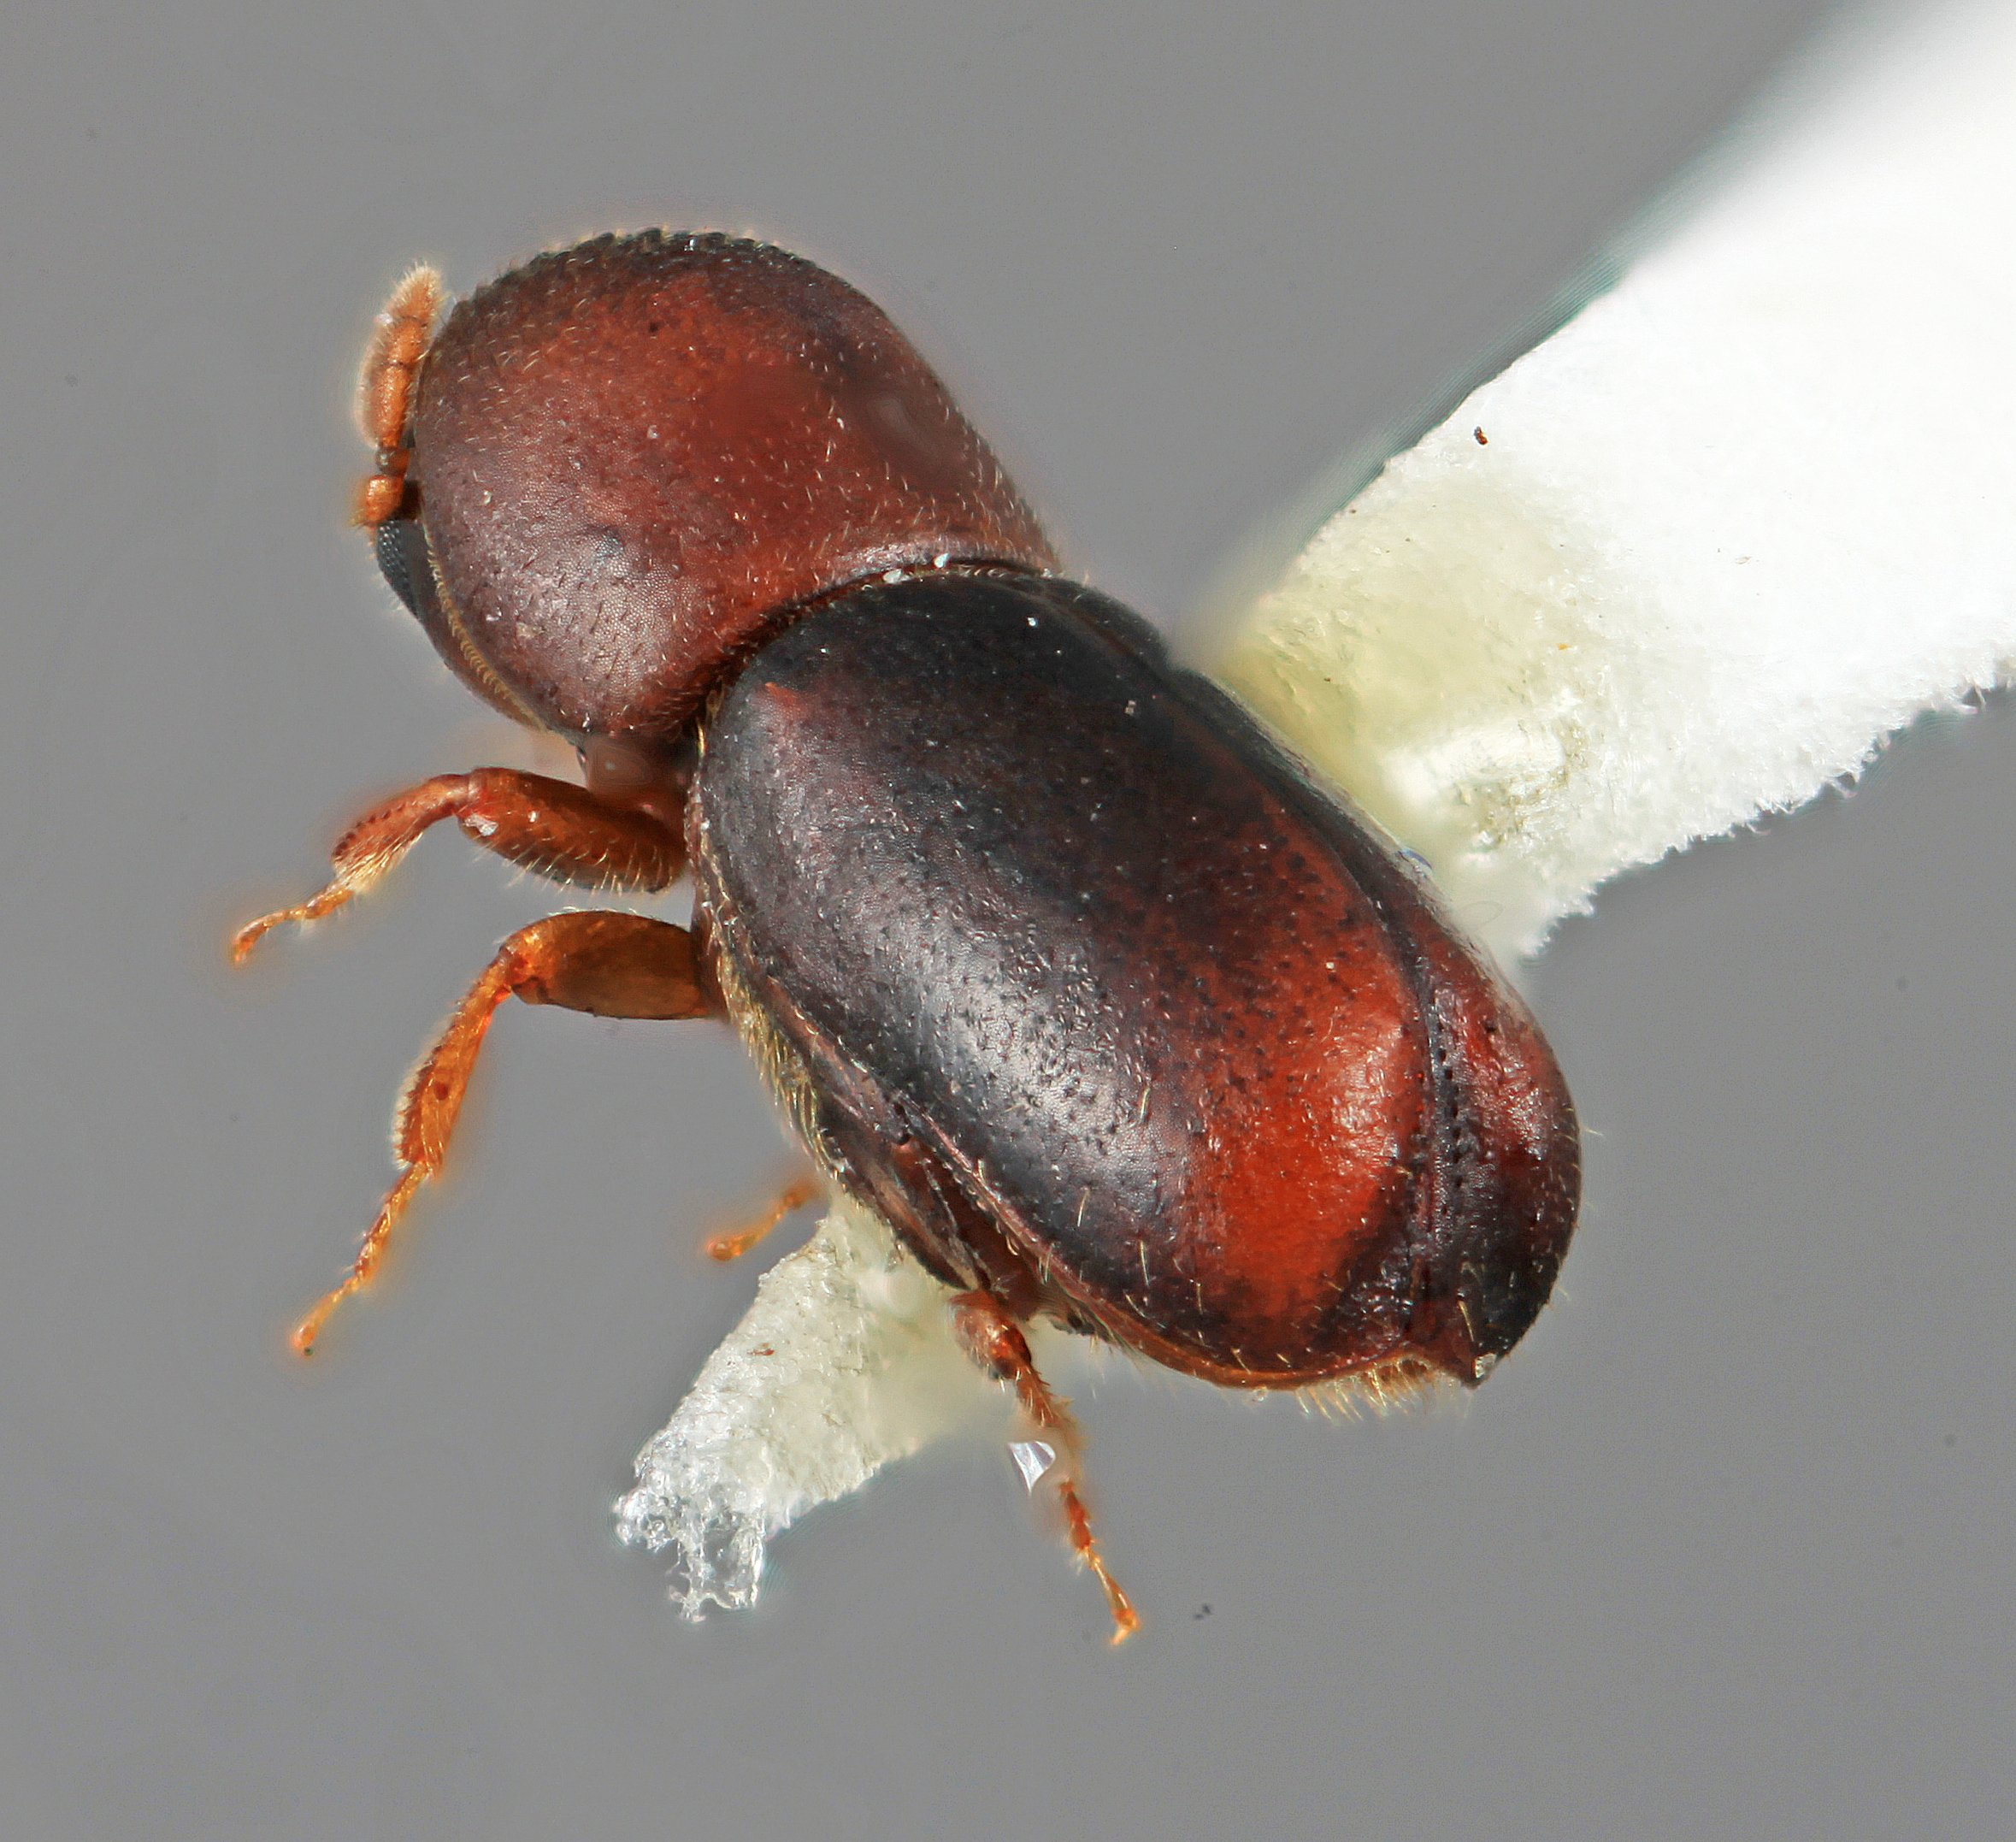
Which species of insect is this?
Microcorthylus diversus
